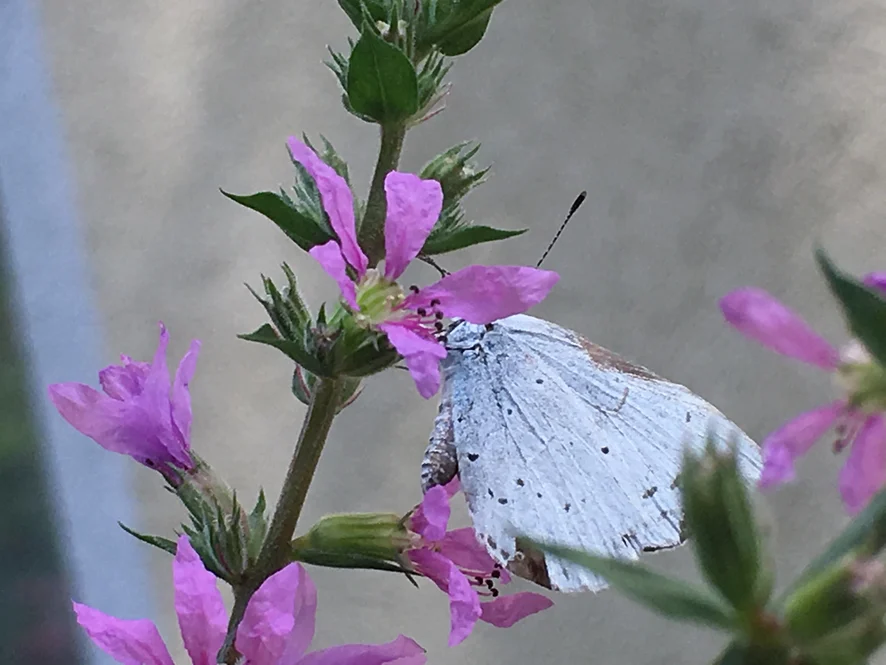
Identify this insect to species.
Celastrina argiolus
